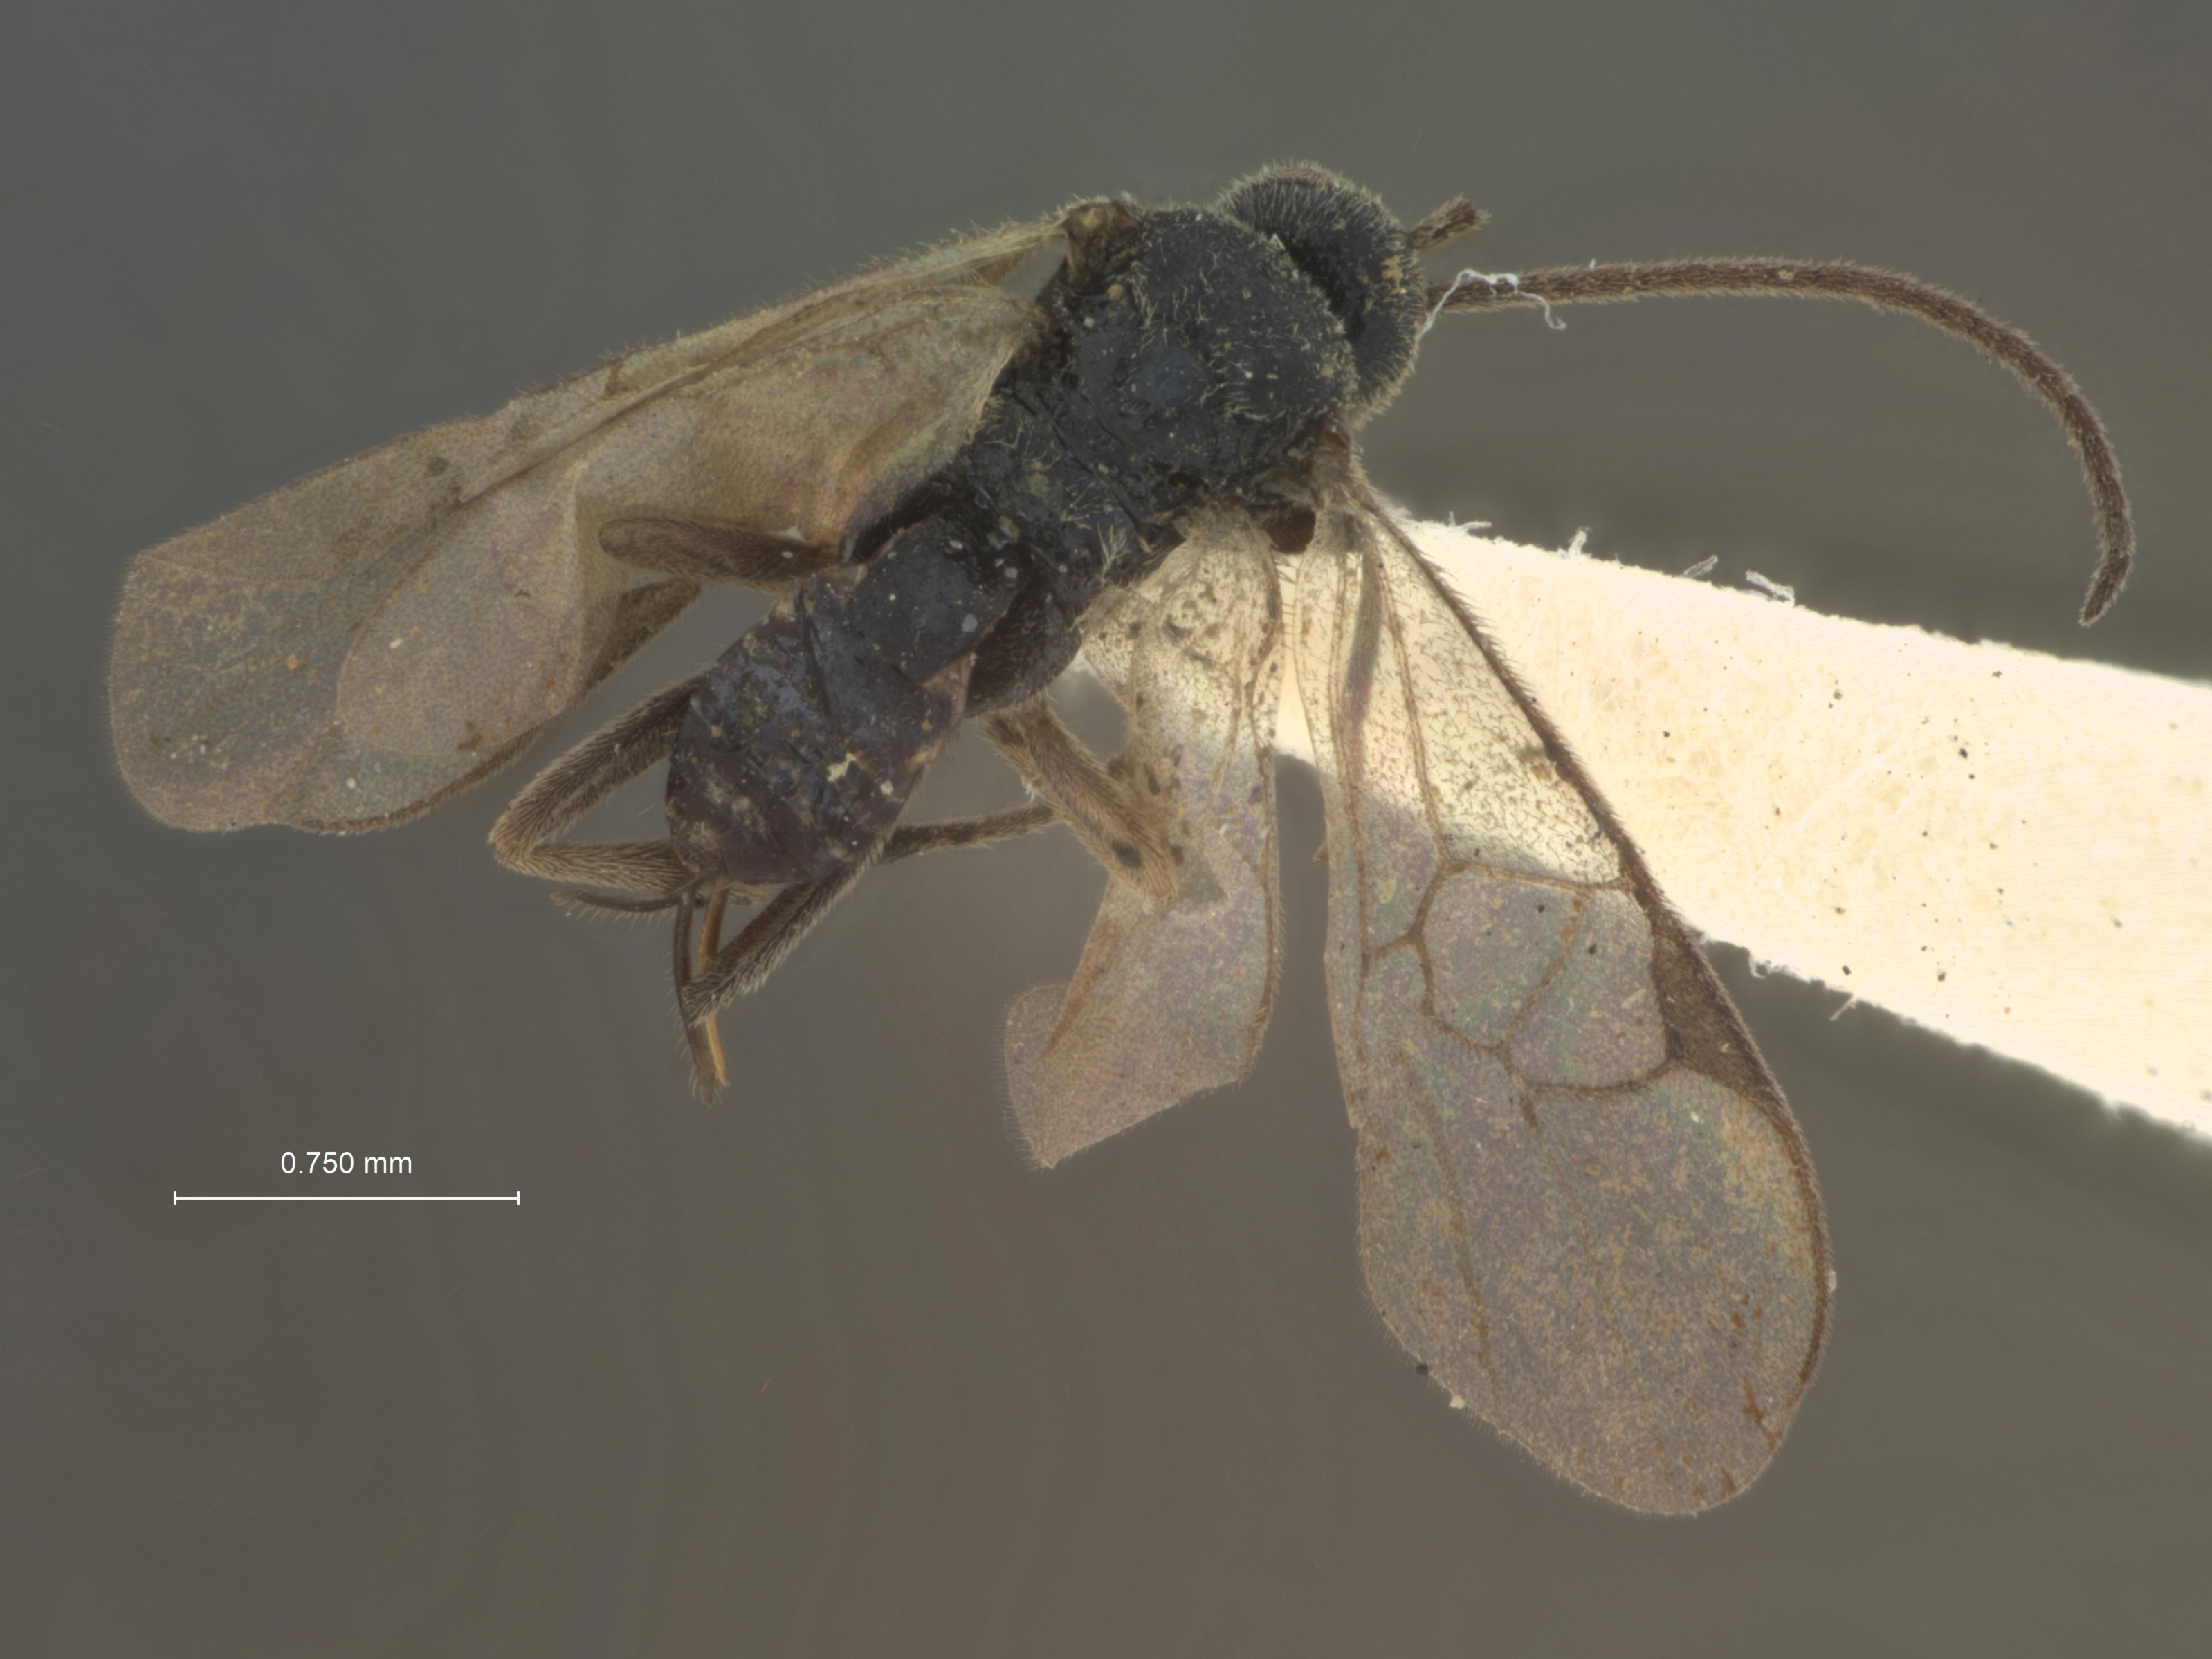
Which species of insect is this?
Apanteles hidaridis
